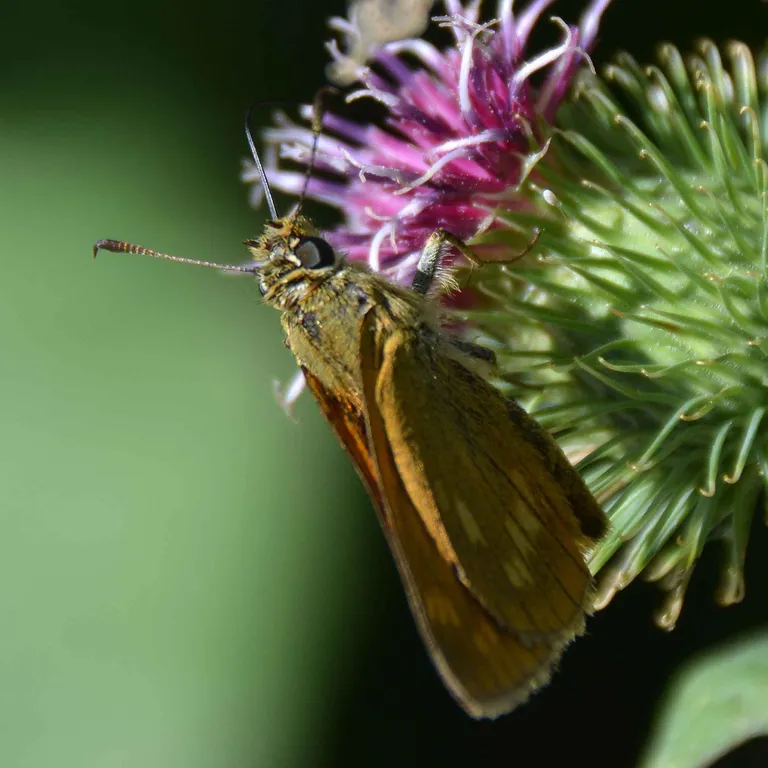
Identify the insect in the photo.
Ochlodes sylvanus (also Ochlodes venata)
